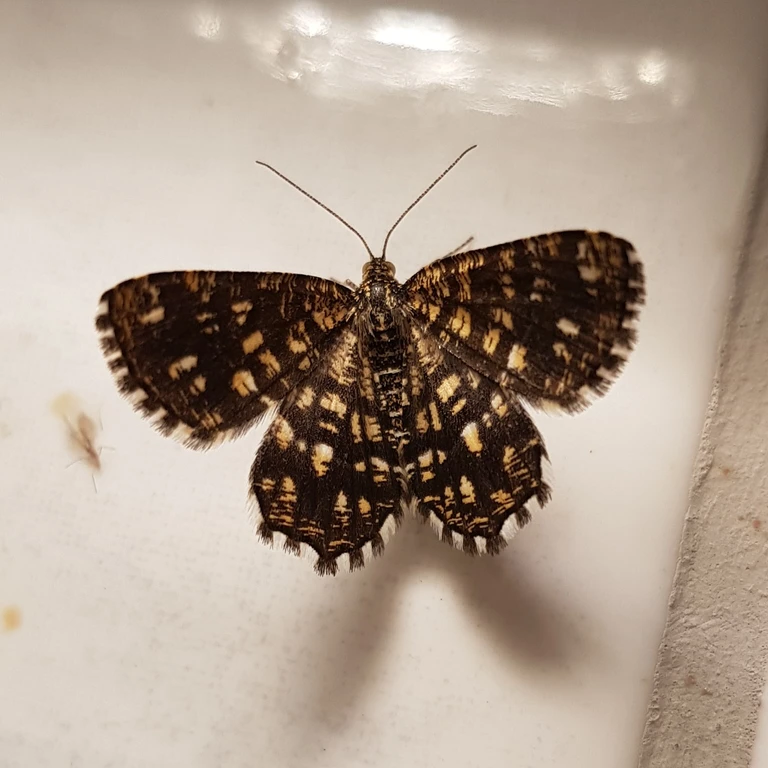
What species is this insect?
Chiasmia clathrata
